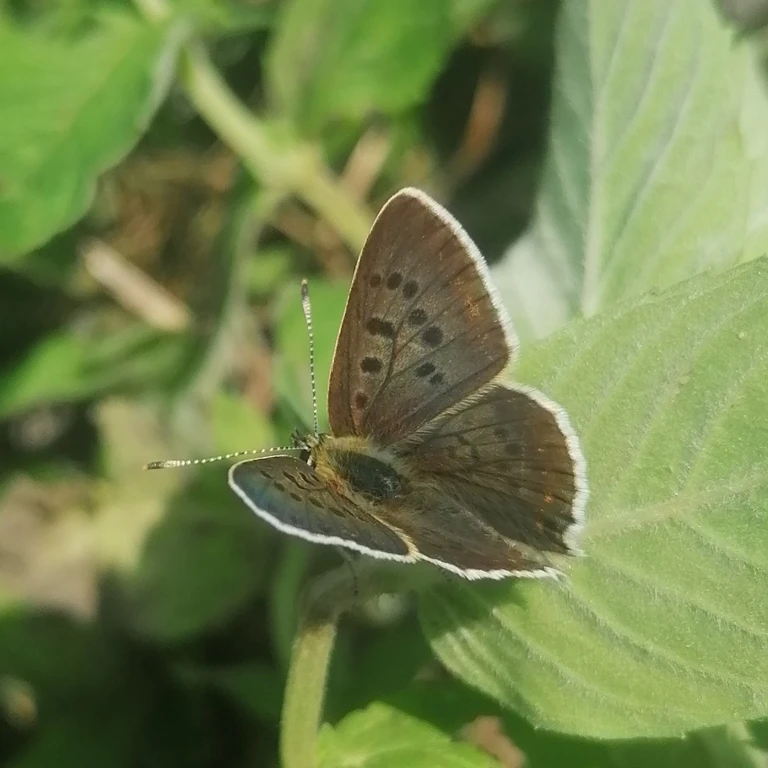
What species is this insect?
Lycaena tityrus (also Loweia tityrus)
